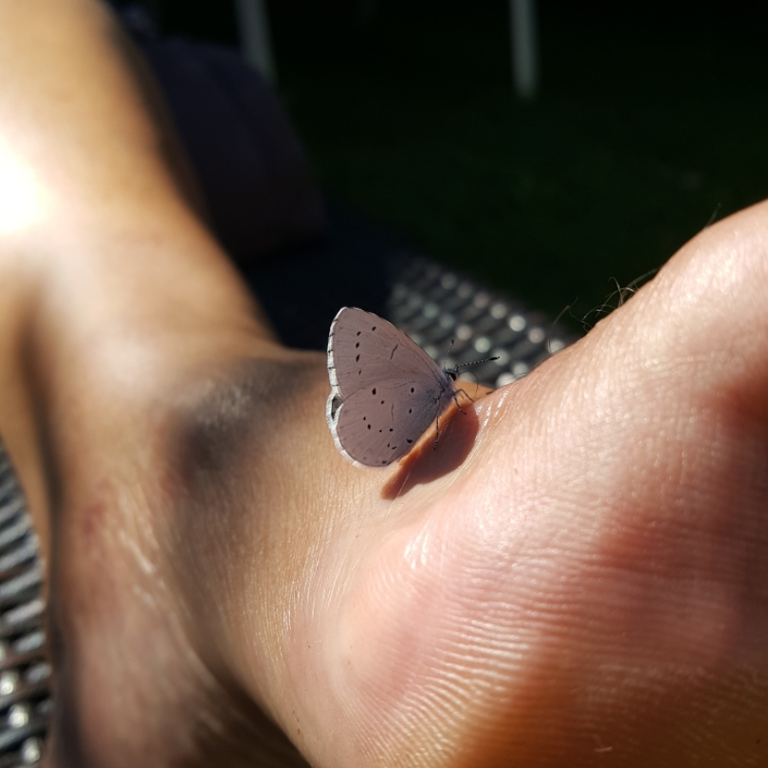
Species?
Celastrina argiolus
